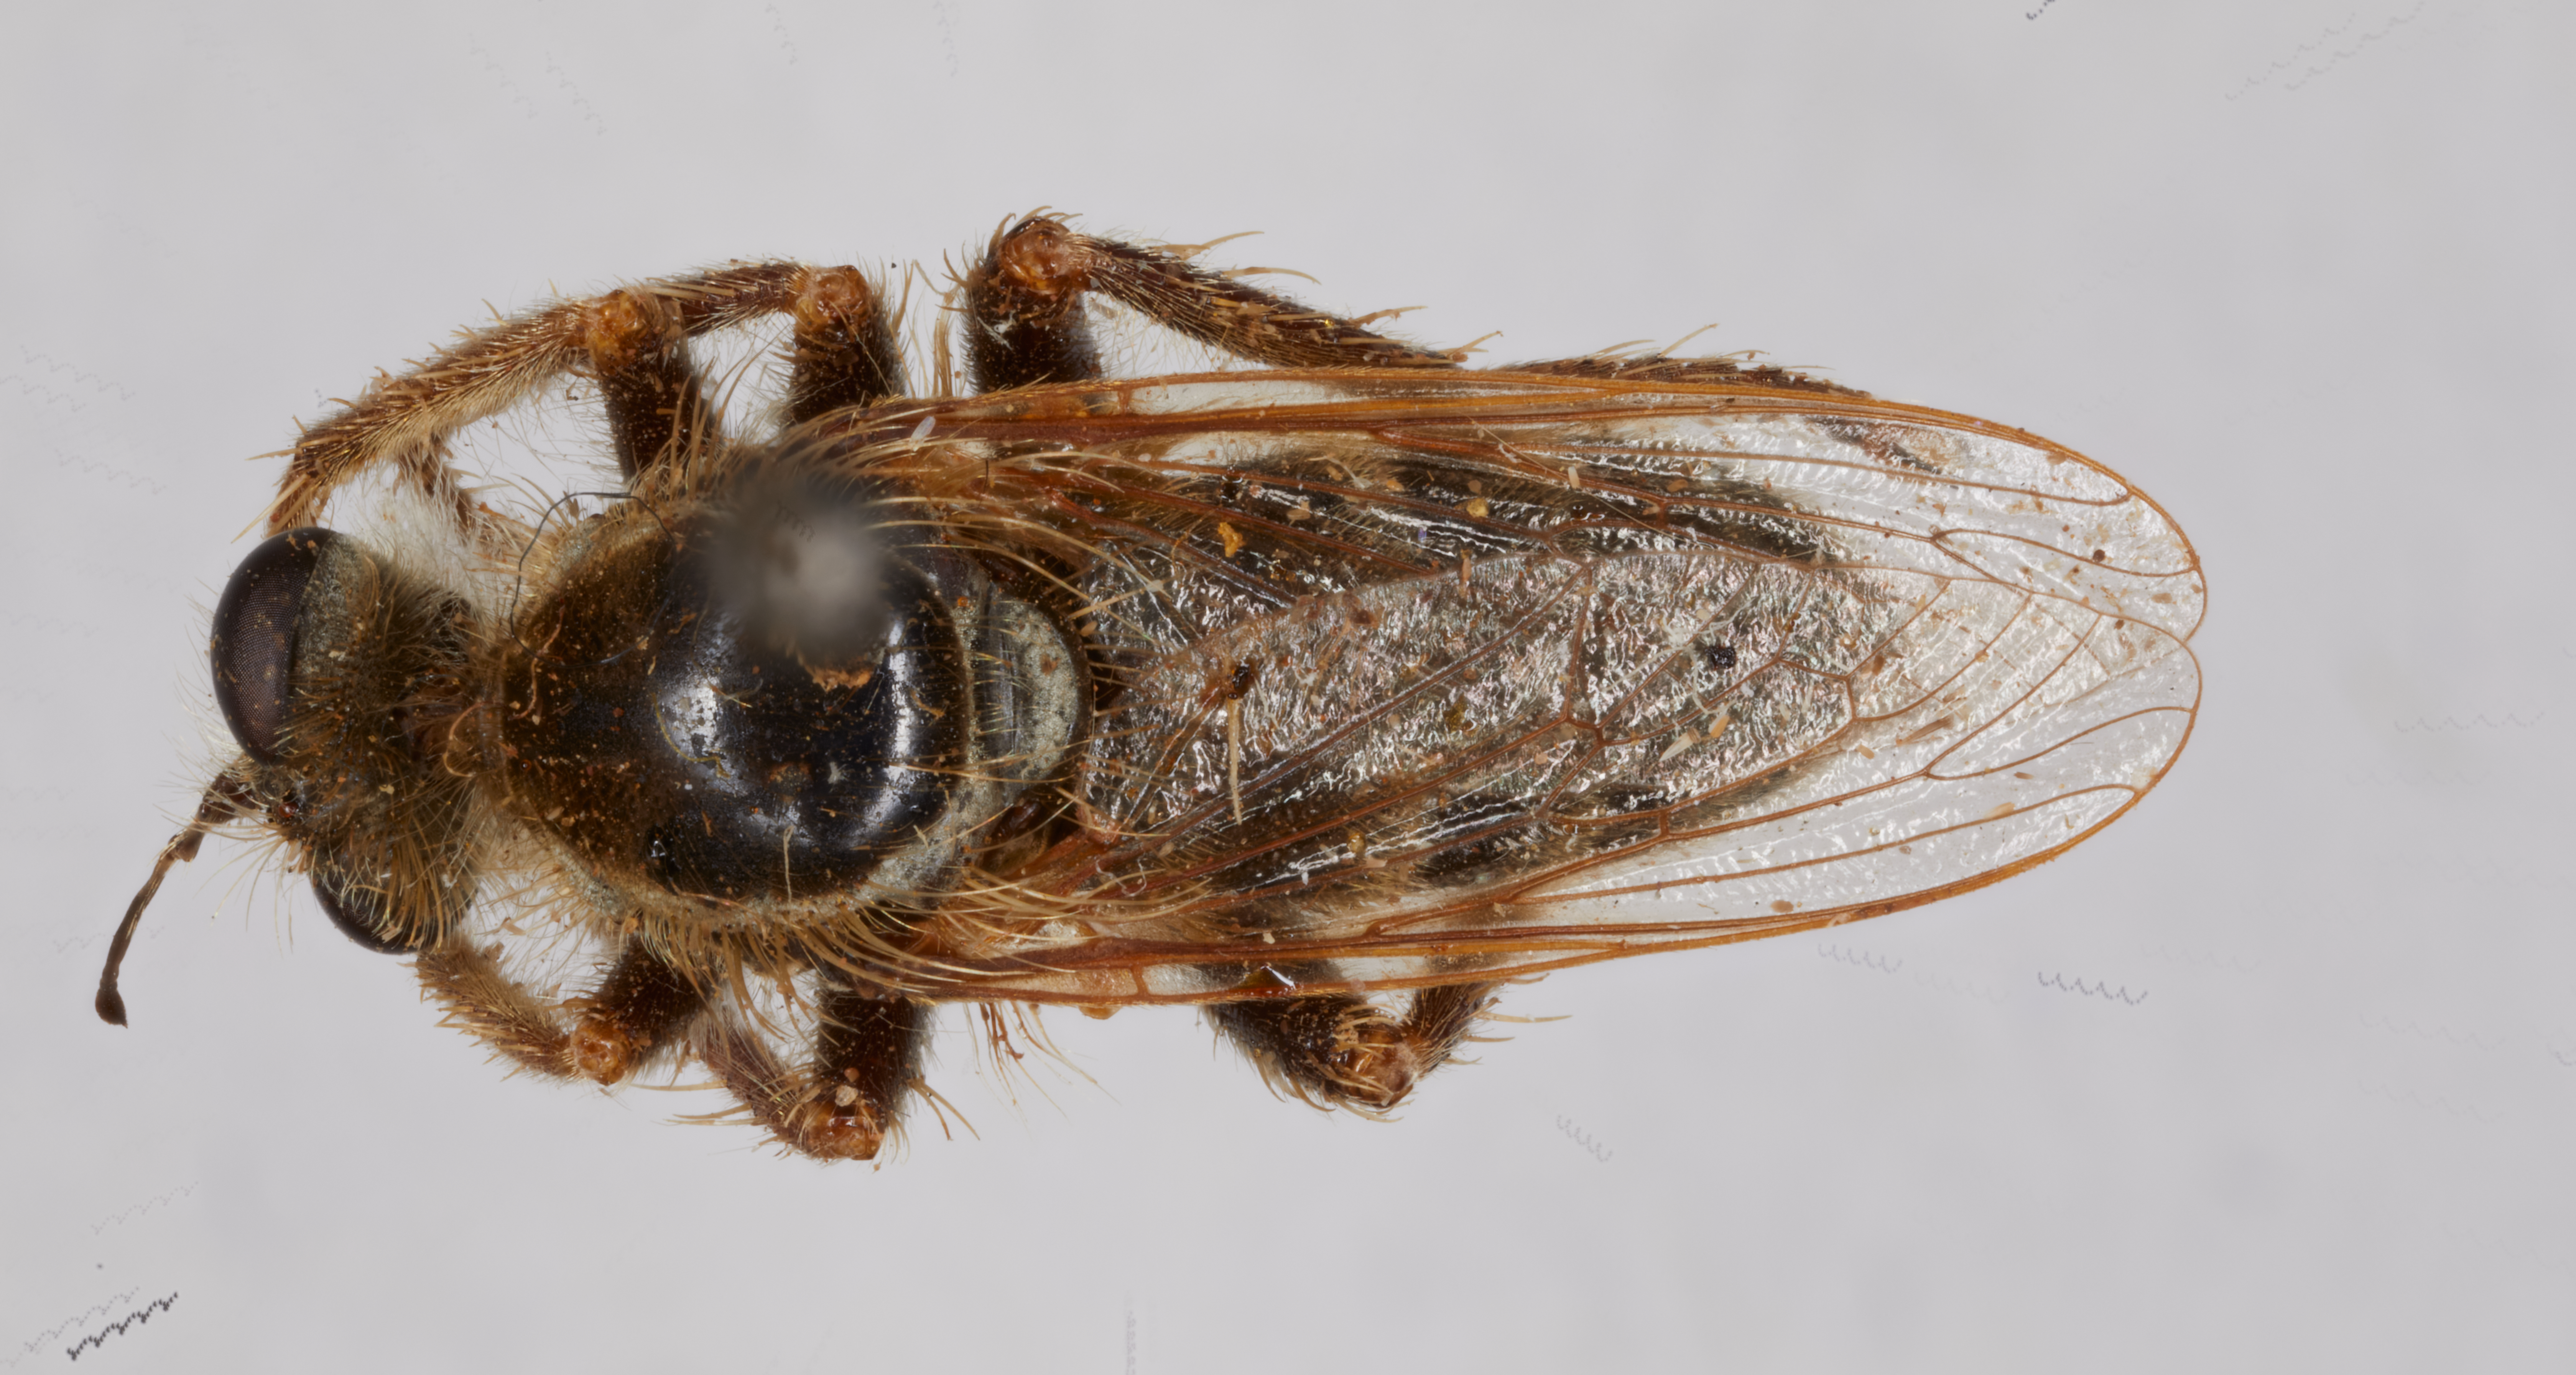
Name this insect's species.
Ceraturgopsis oklahomensis
